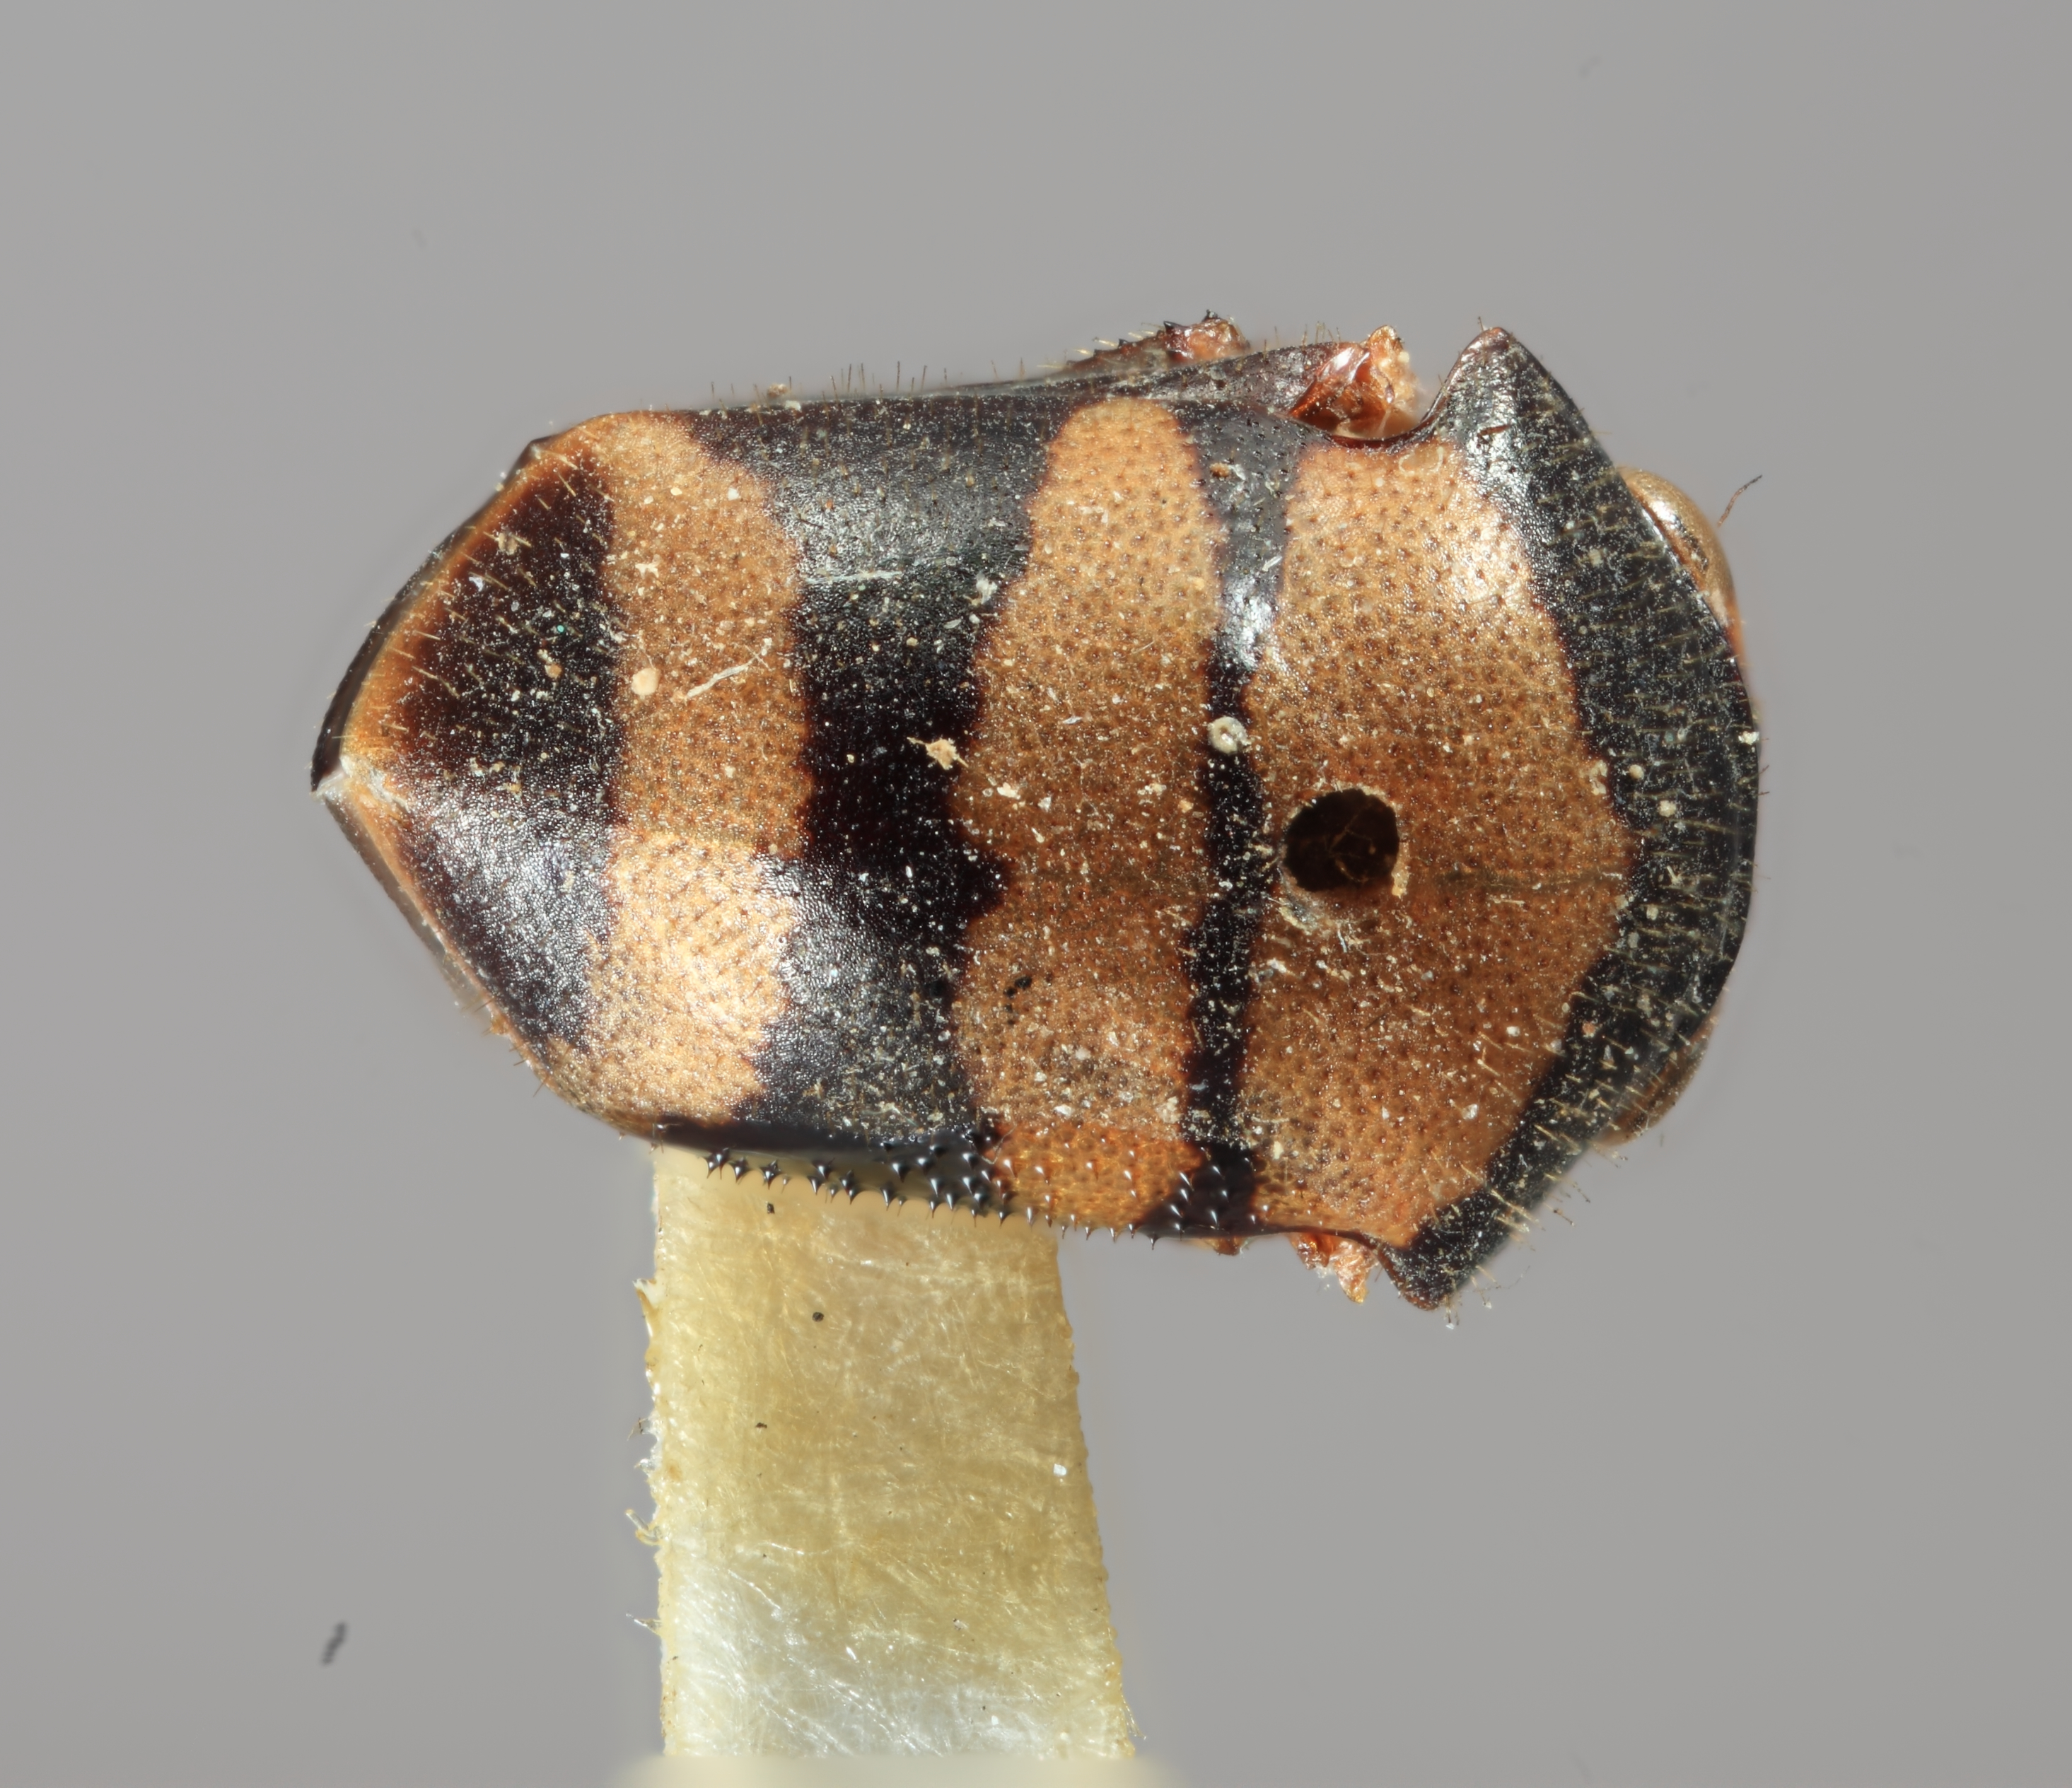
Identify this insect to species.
Tragopa zebra
